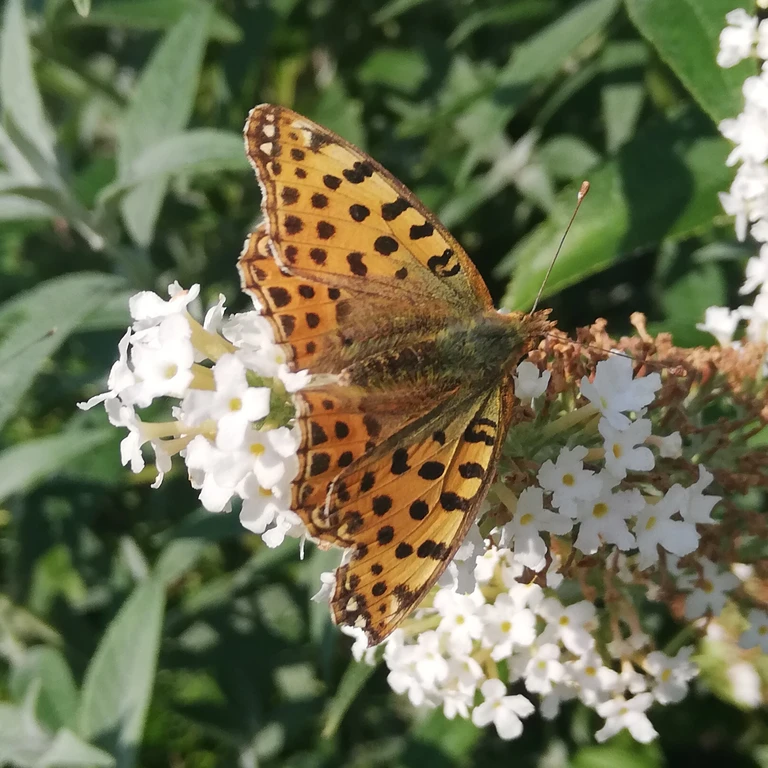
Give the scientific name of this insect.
Issoria lathonia
